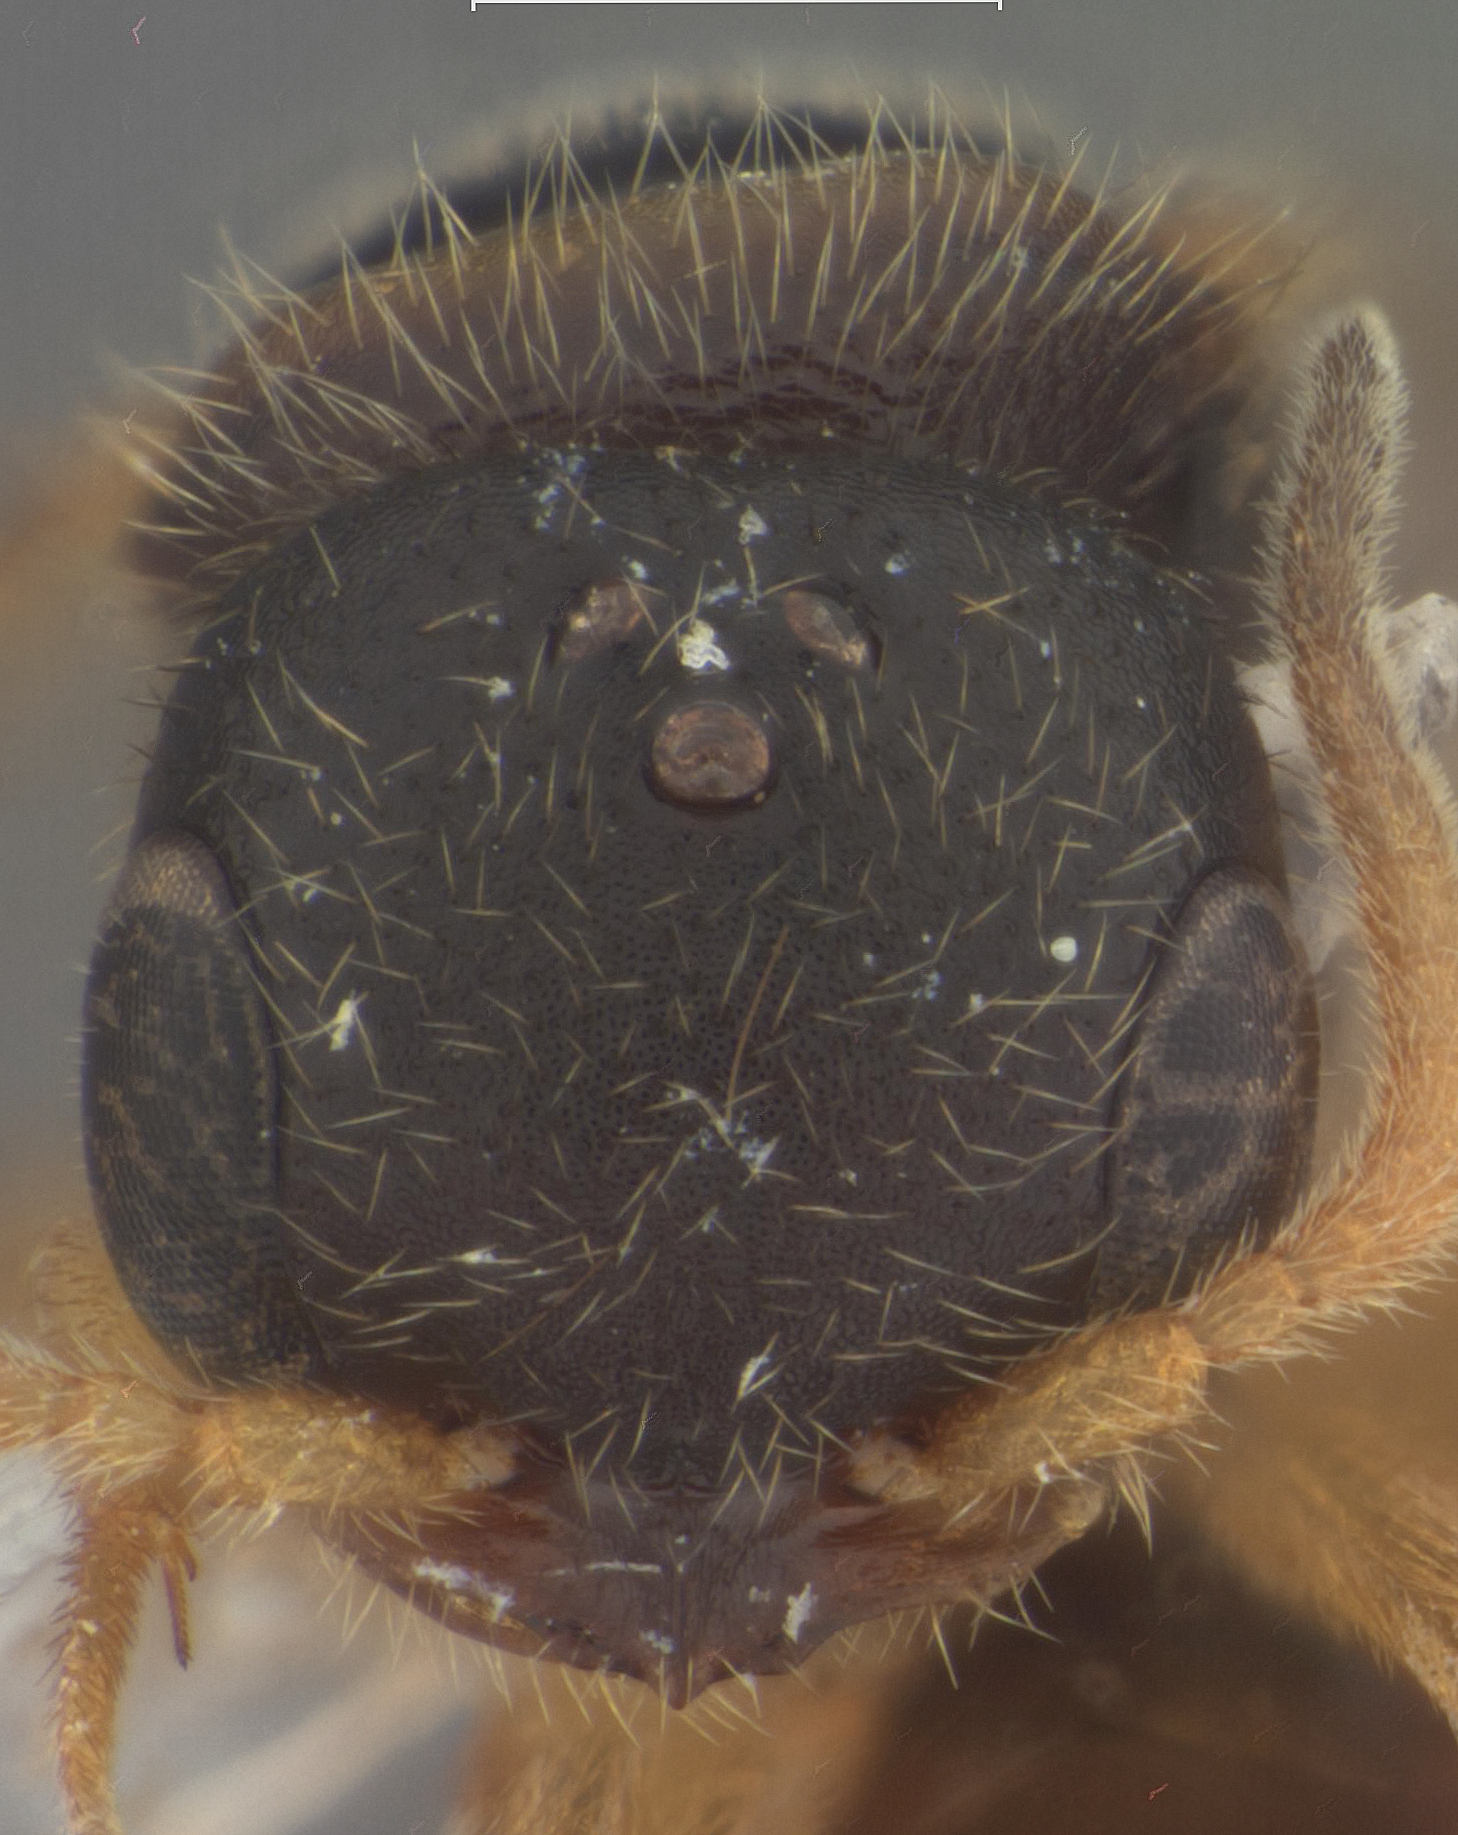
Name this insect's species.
Dissomphalus bicavatus
